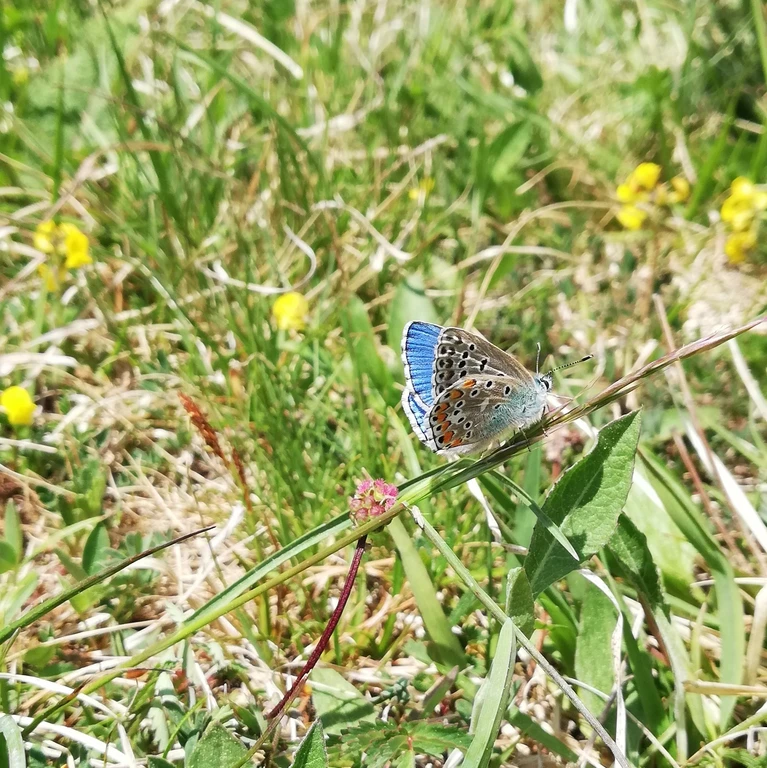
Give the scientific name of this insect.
Lysandra bellargus
